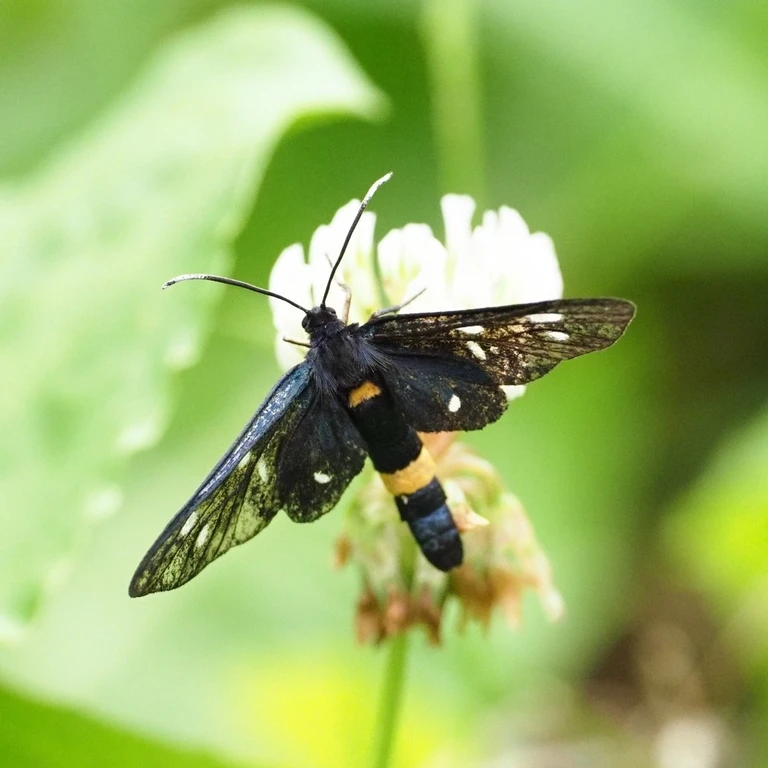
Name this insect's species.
Amata phegea
